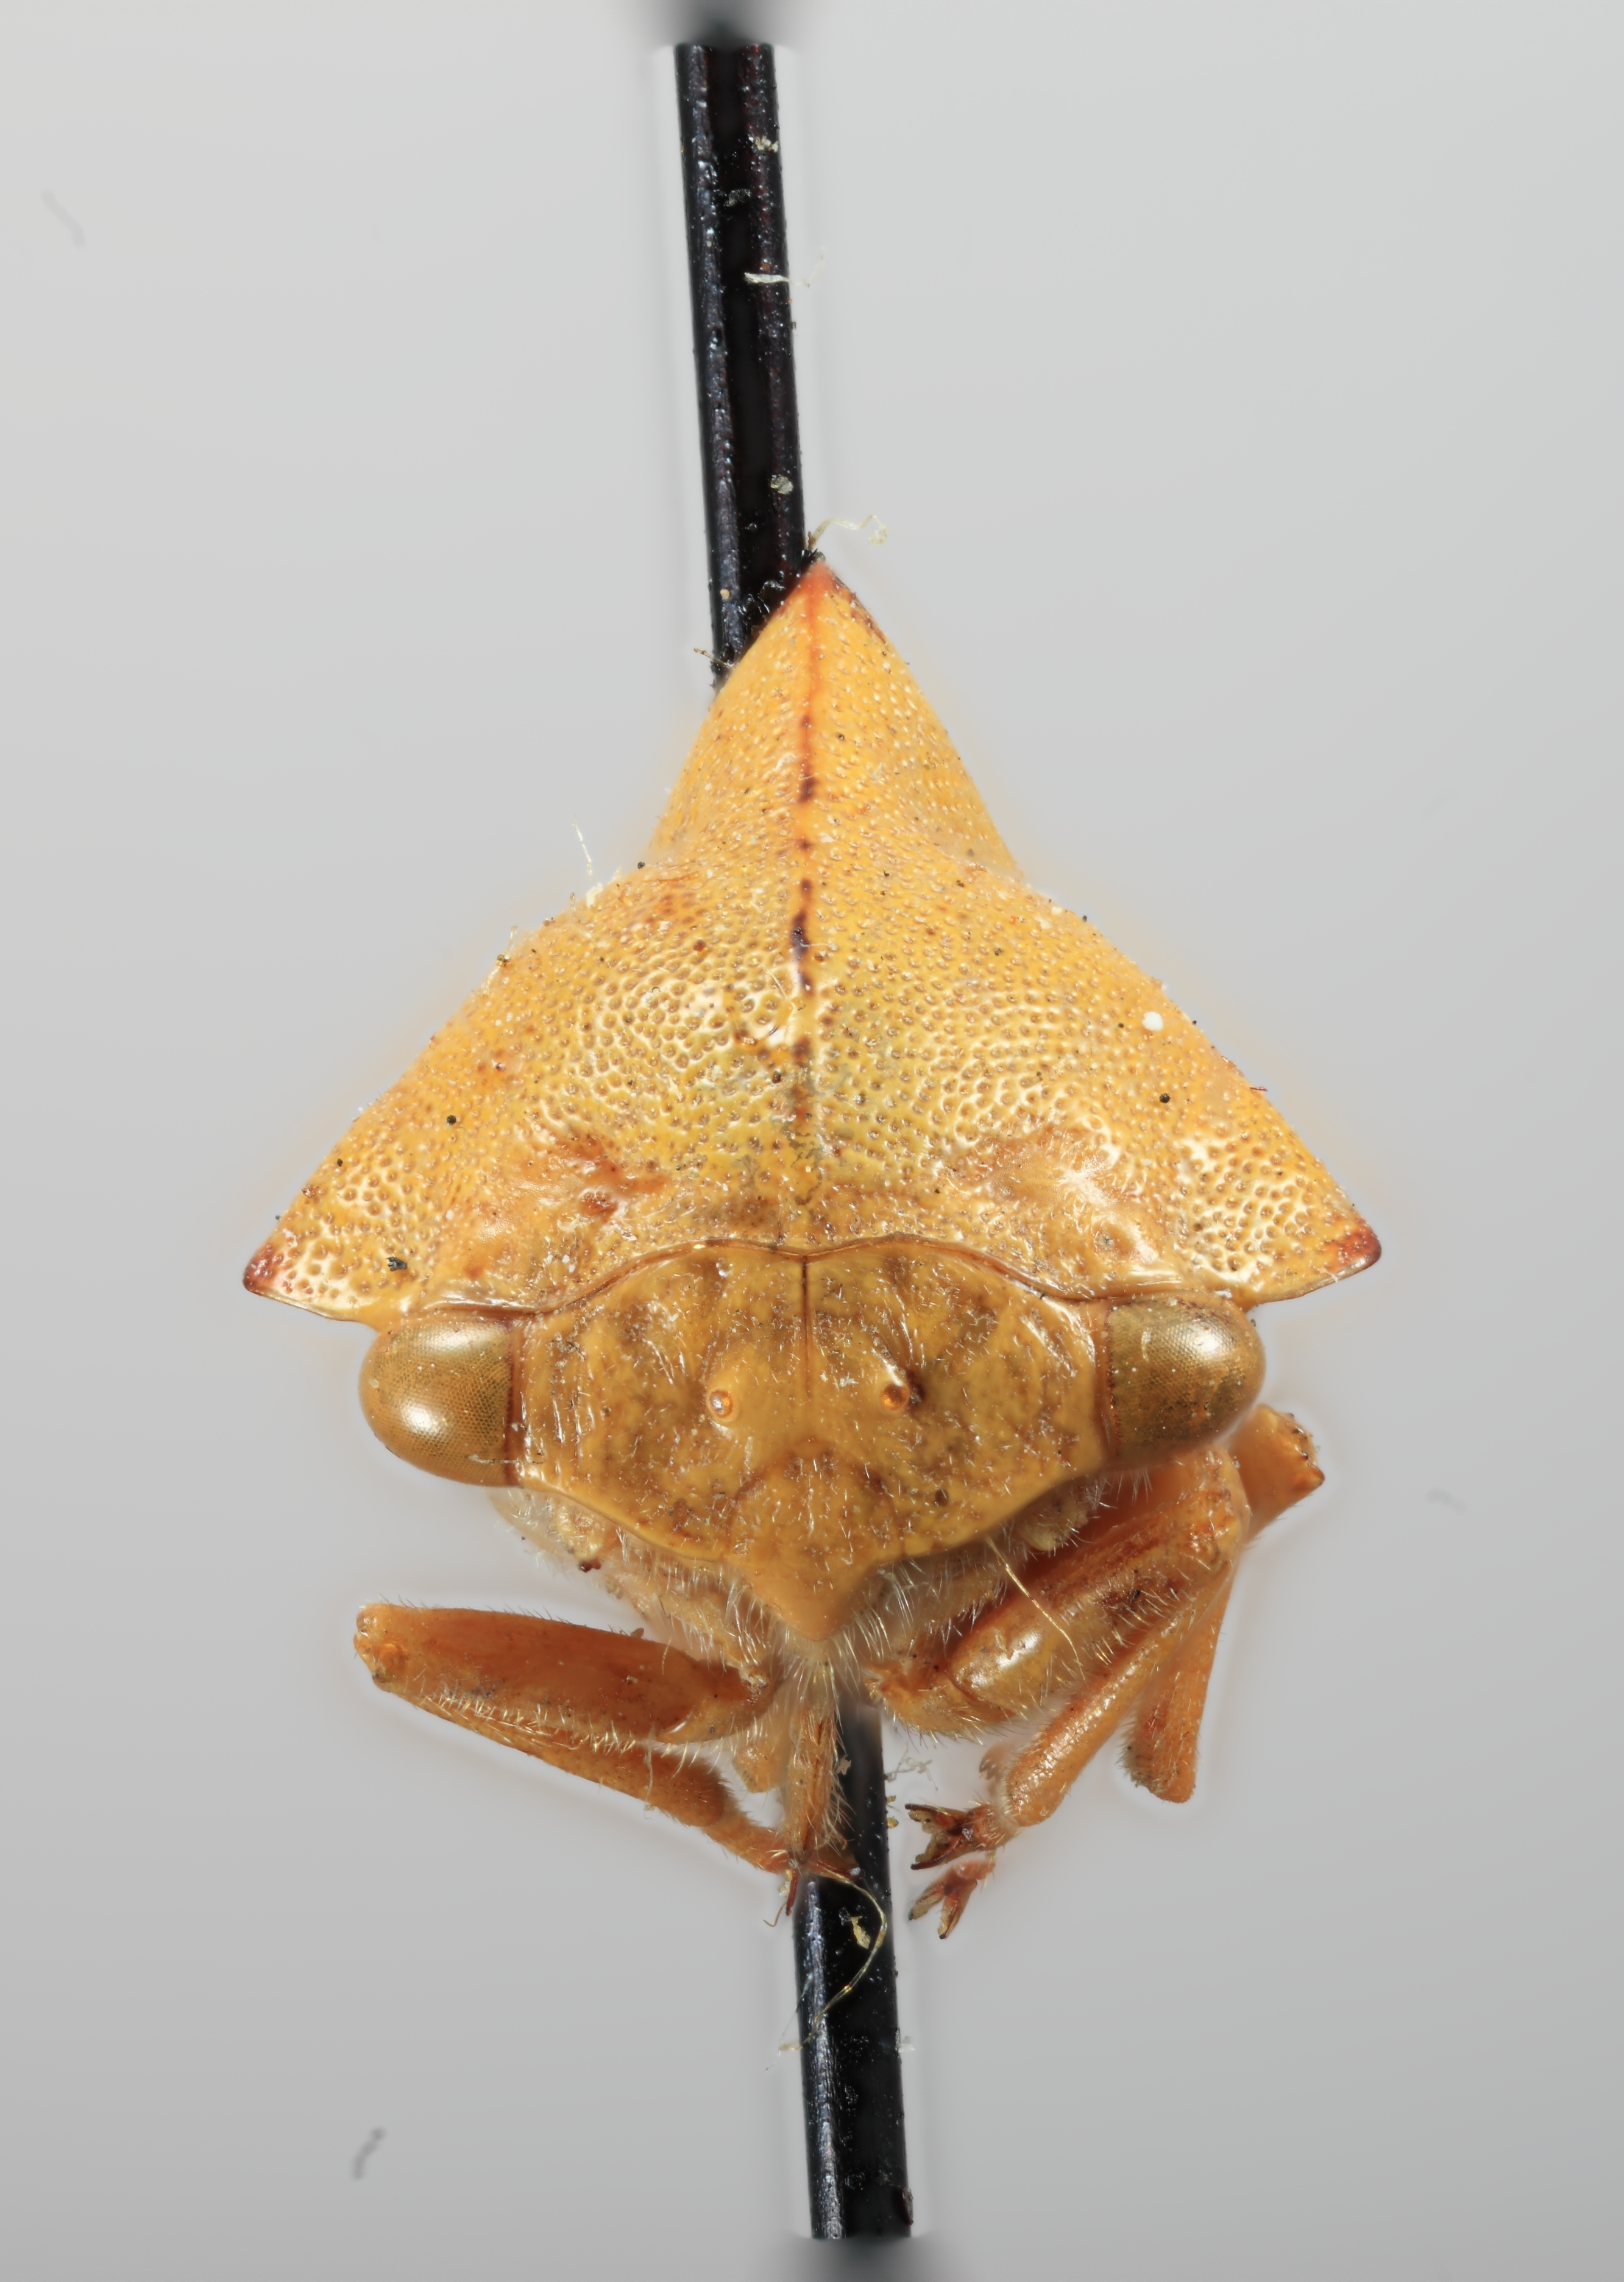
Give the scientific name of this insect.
Telamona viridia
